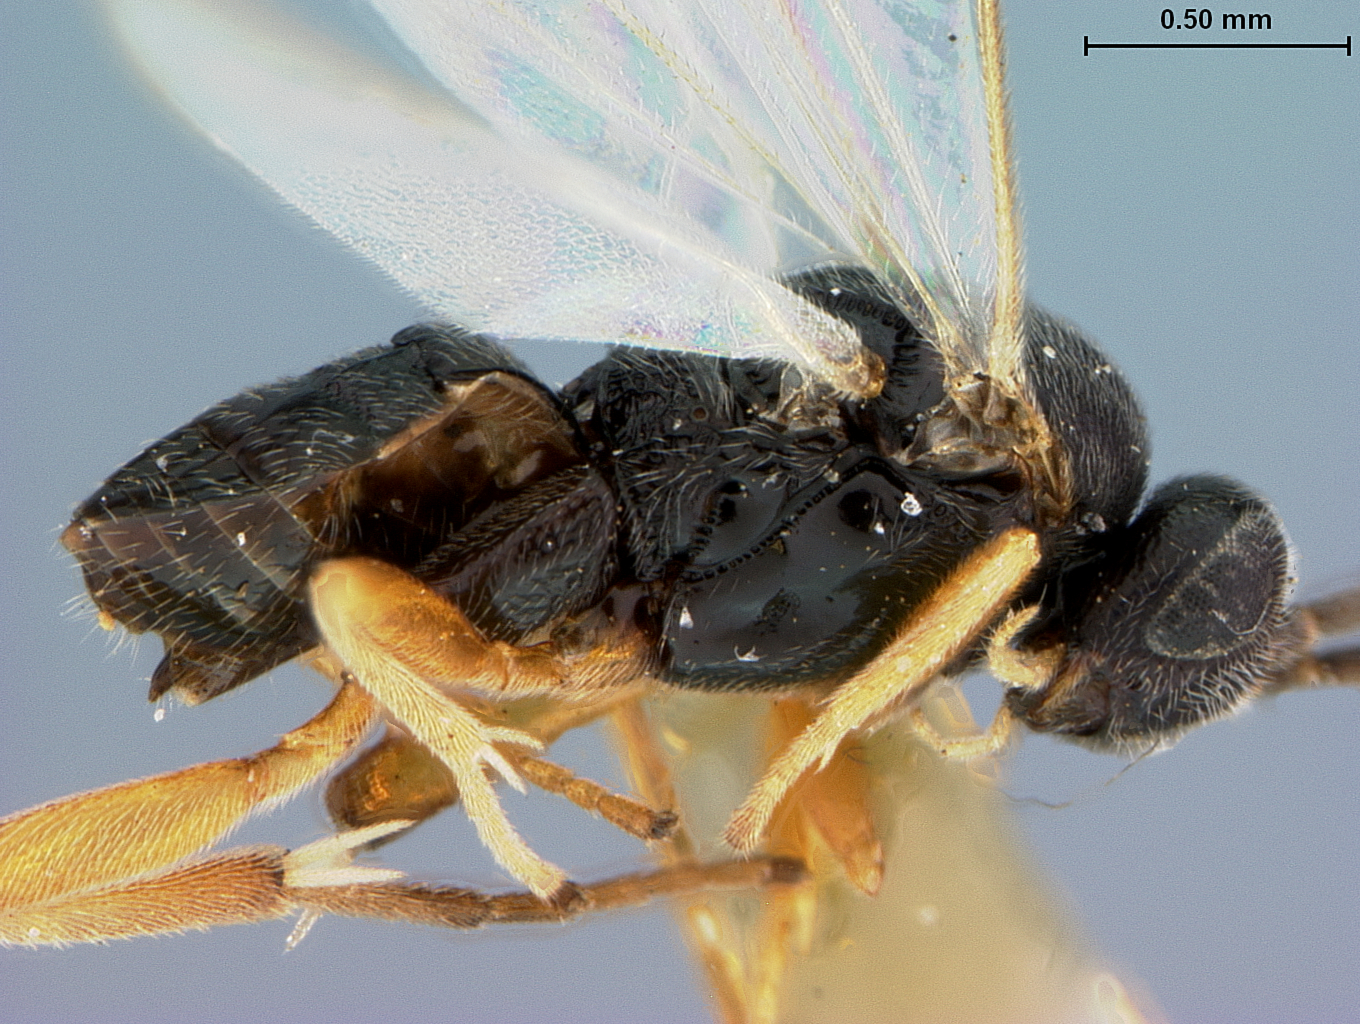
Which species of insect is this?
Apanteles cervrae
